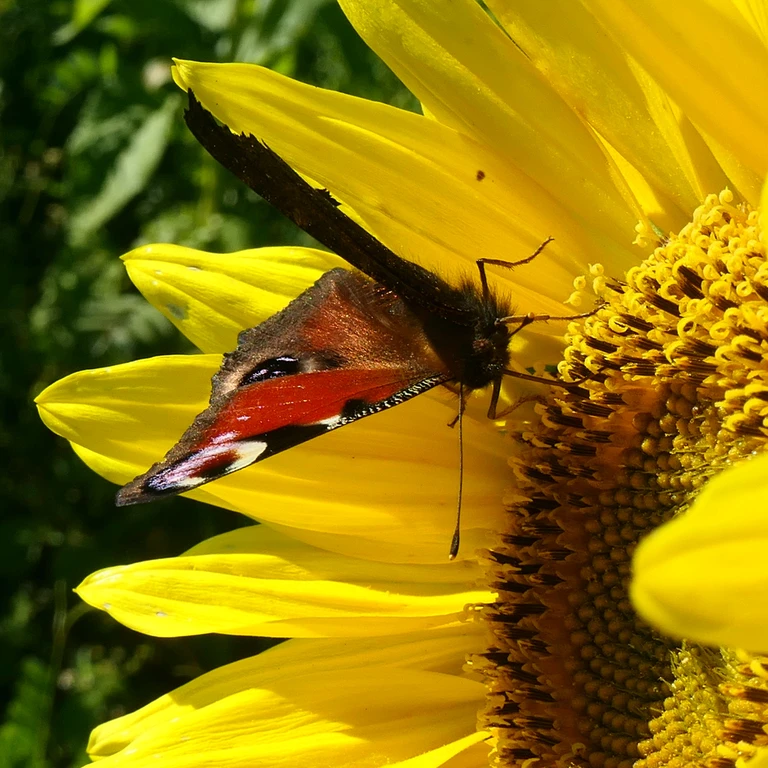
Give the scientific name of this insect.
Aglais io
